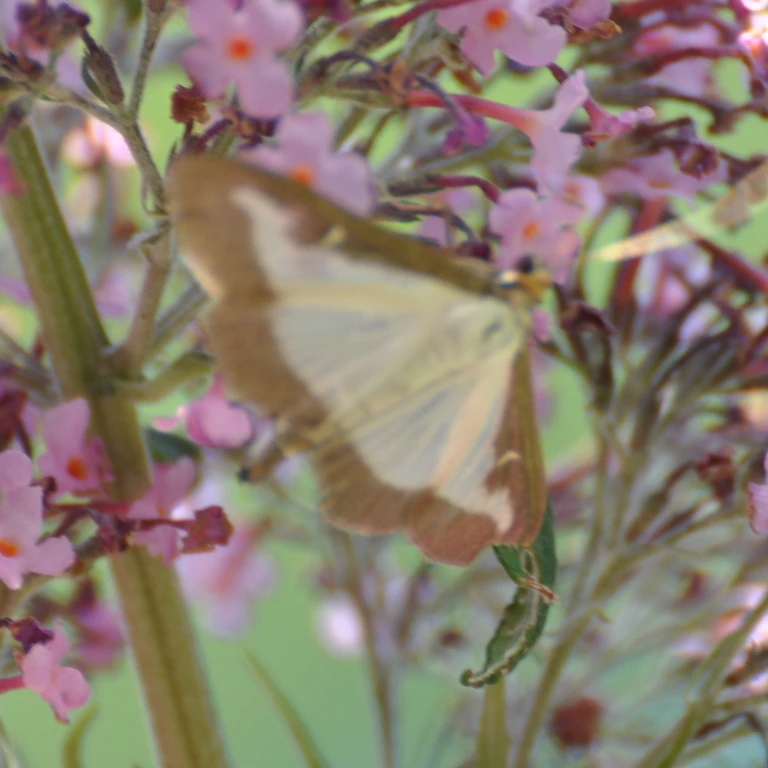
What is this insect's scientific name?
Cydalima perspectalis
